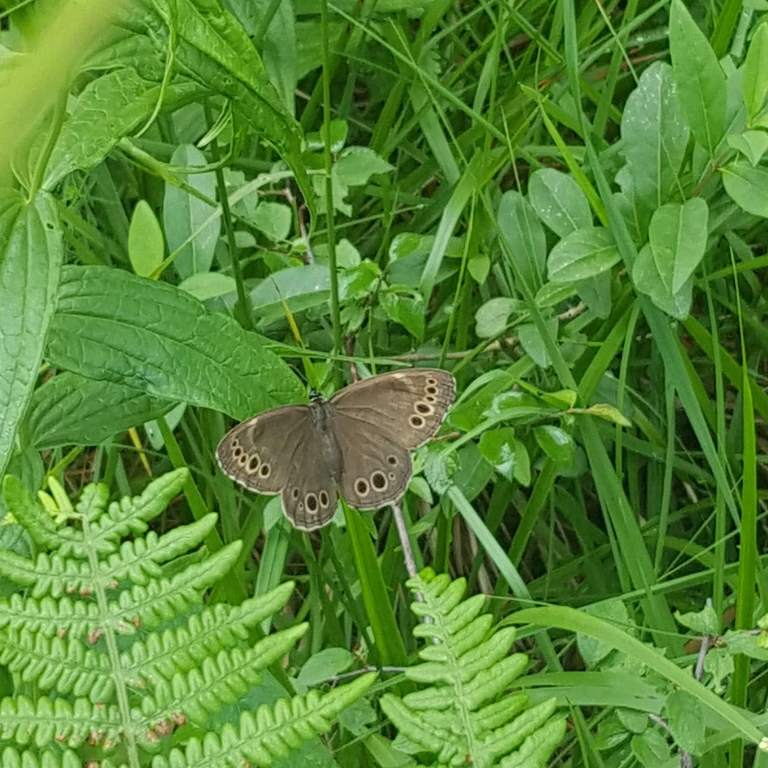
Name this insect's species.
Lopinga achine (also Pararge achine)
